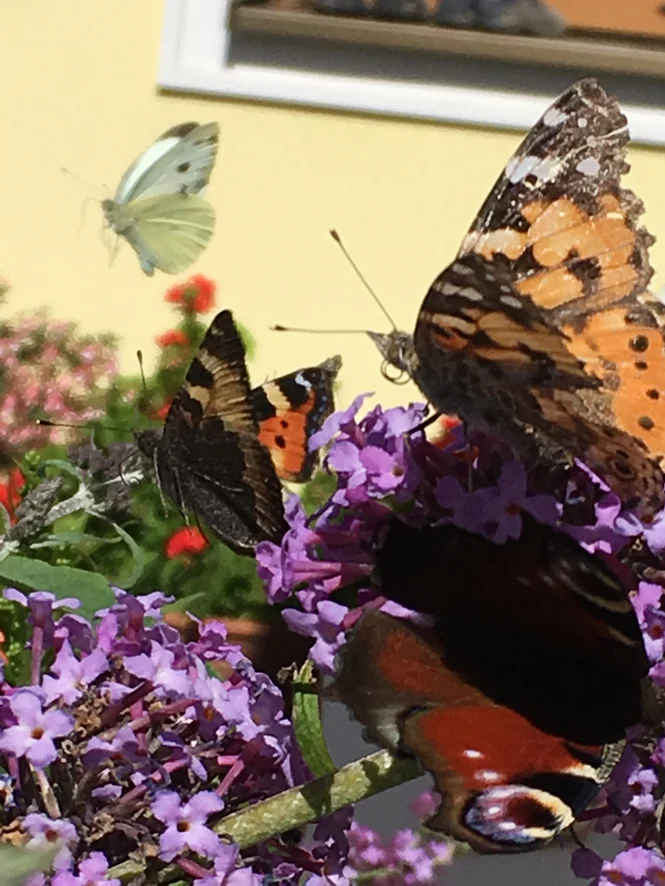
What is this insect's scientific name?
Aglais io
